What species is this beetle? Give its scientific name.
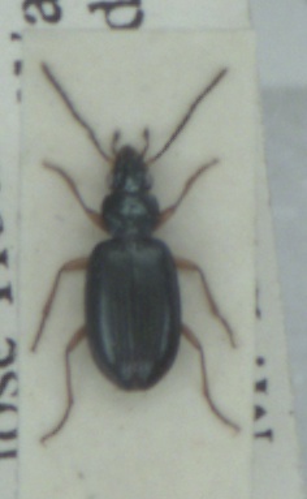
Bembidion monticola
